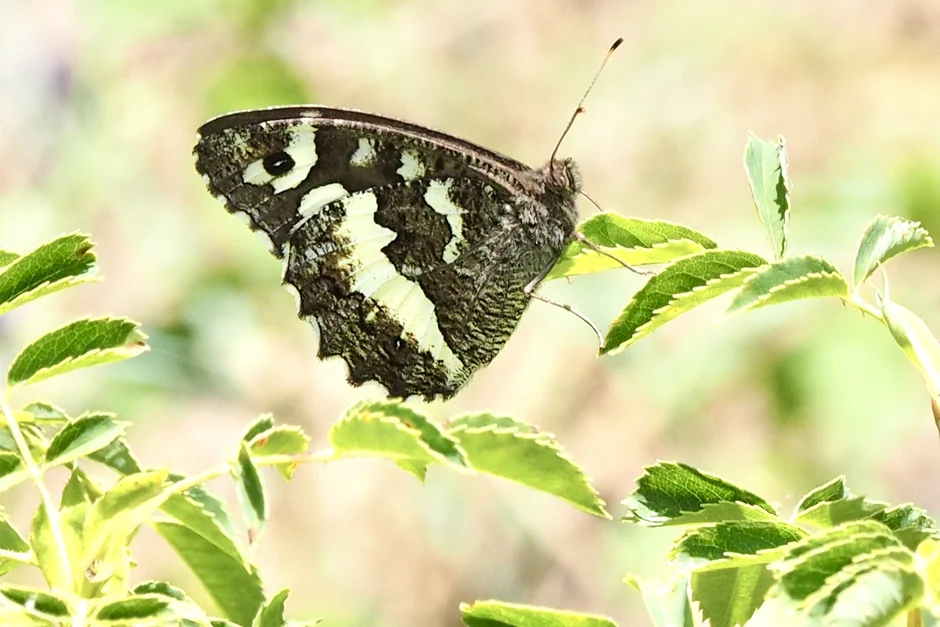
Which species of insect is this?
Brintesia circe
